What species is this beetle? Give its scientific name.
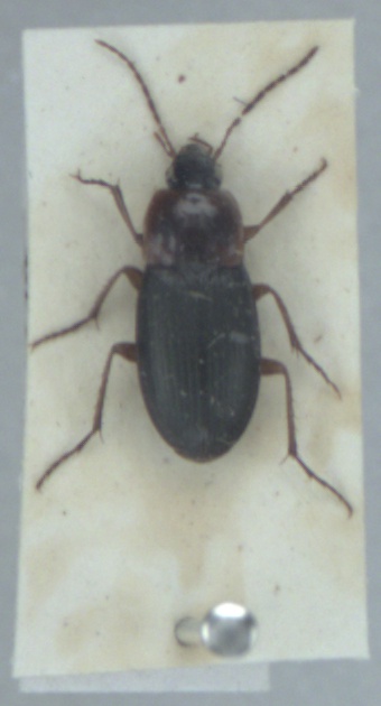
Calathus melanocephalus
